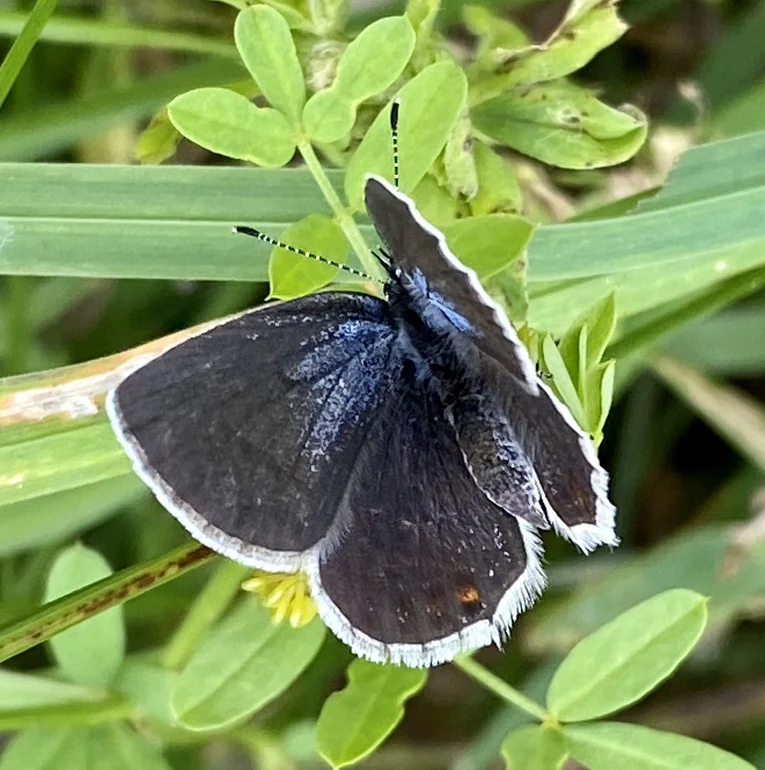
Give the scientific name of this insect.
Cupido argiades (also Elkalyce argiades)
